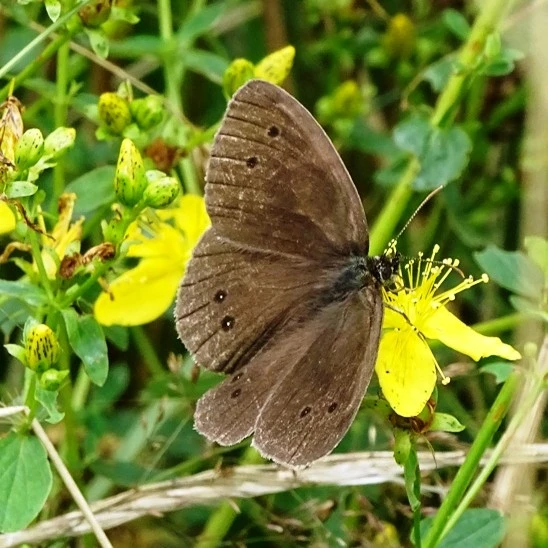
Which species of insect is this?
Aphantopus hyperantus
